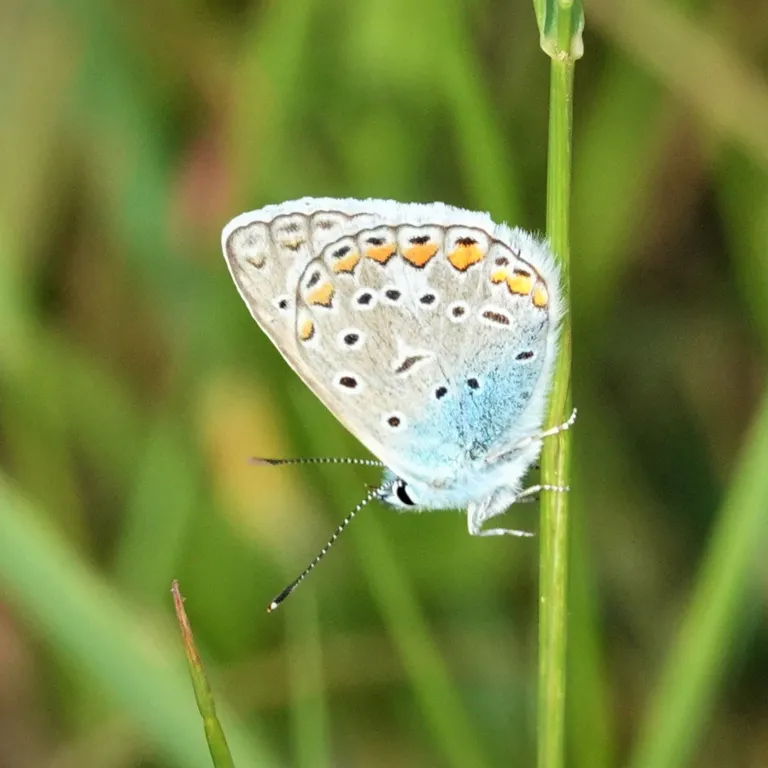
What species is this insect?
Polyommatus icarus
